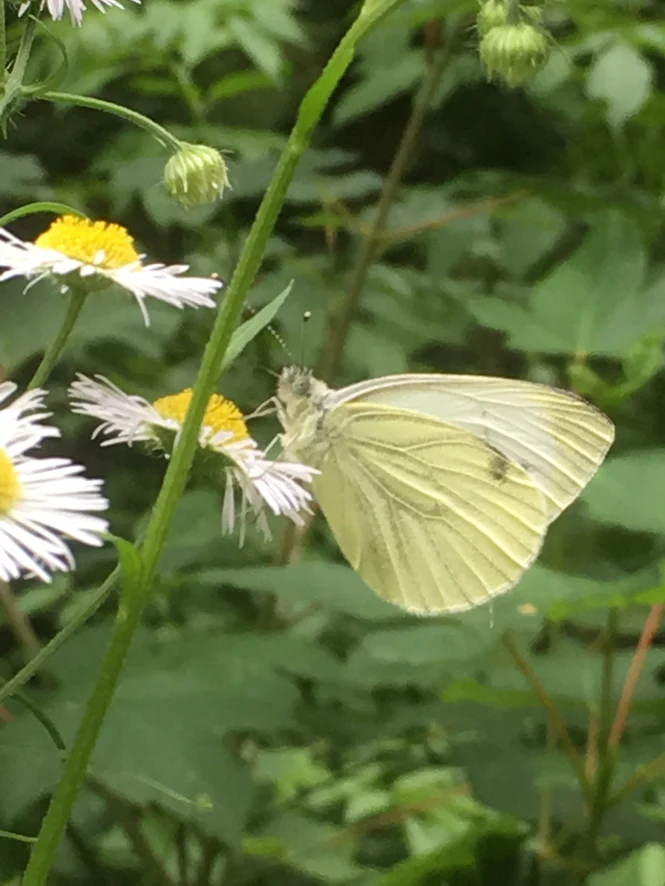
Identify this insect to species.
Pieris napi
